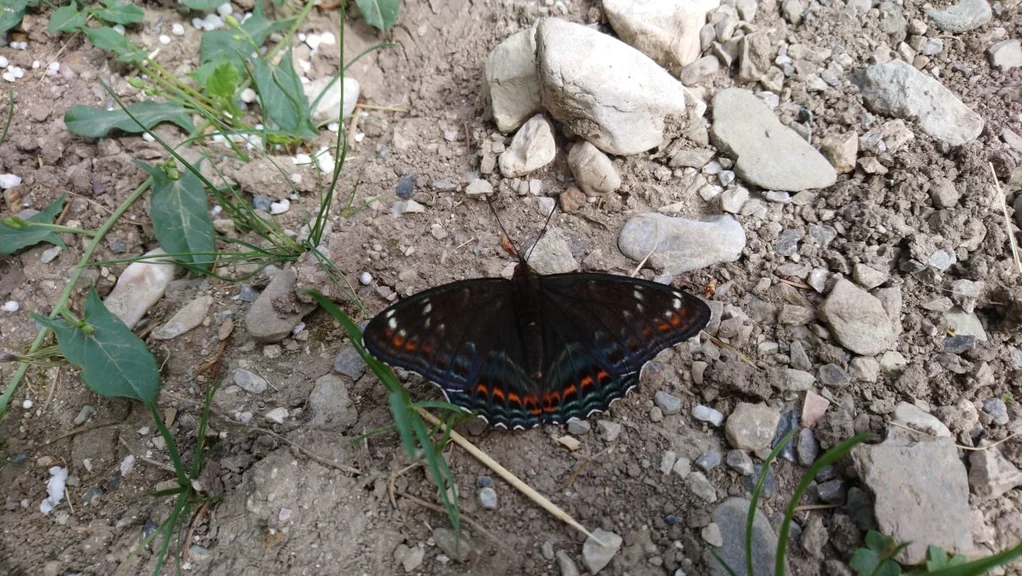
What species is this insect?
Limenitis populi
